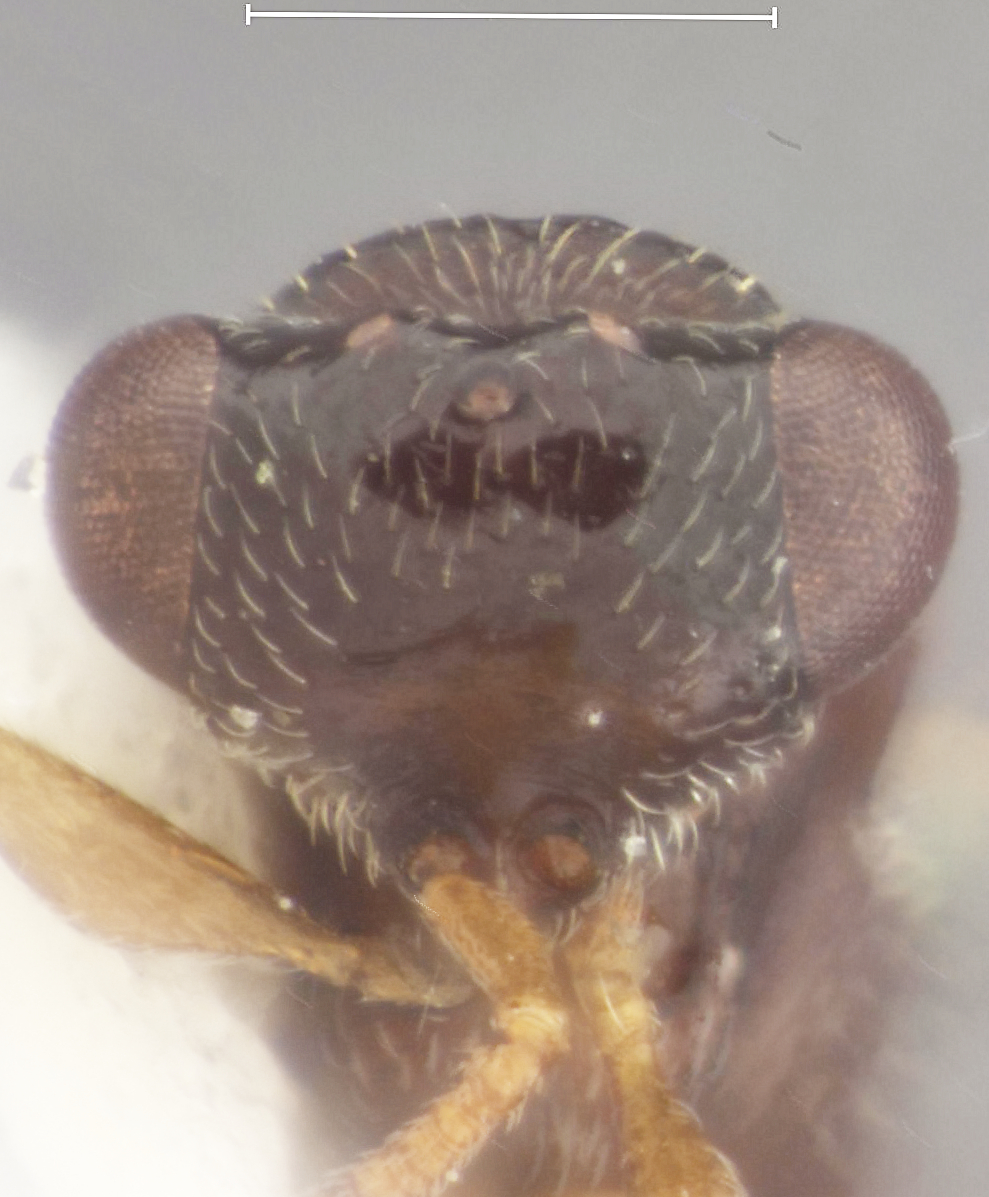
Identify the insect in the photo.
Chalcitella malabarensis
